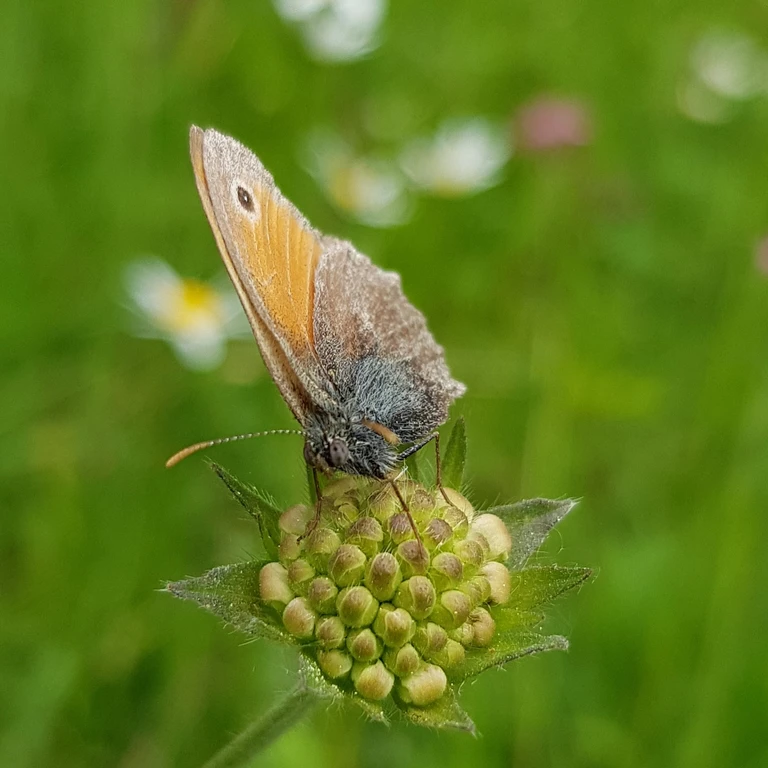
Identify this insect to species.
Coenonympha pamphilus
